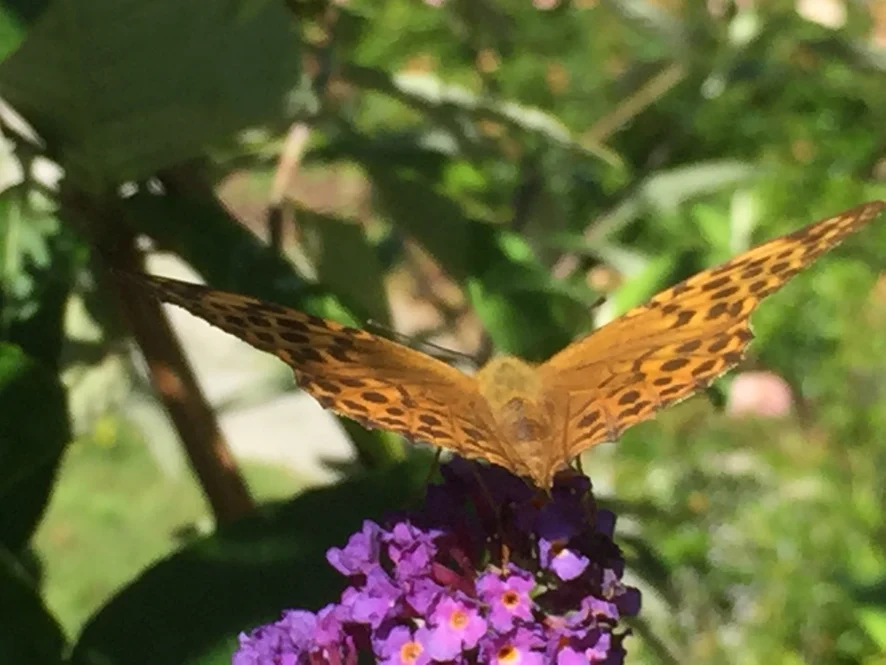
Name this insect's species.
Argynnis paphia
